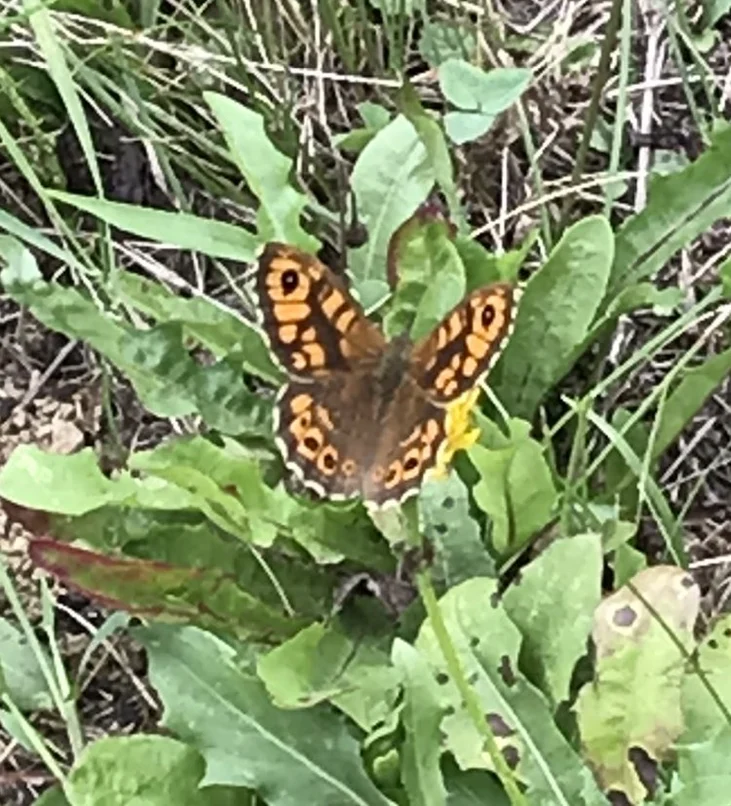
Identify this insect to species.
Lasiommata megera (also Pararge megera)
